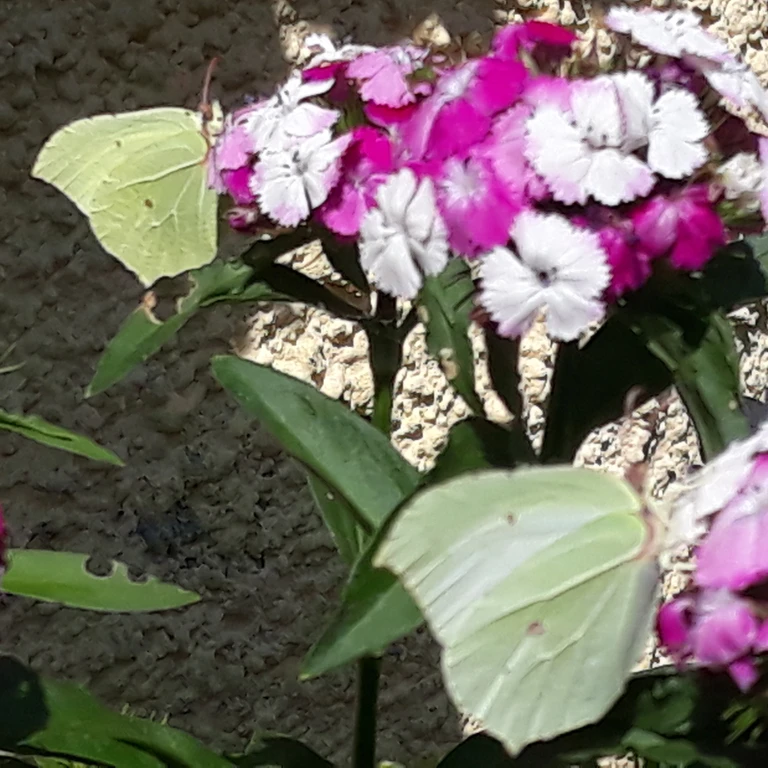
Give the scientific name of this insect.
Gonepteryx rhamni
